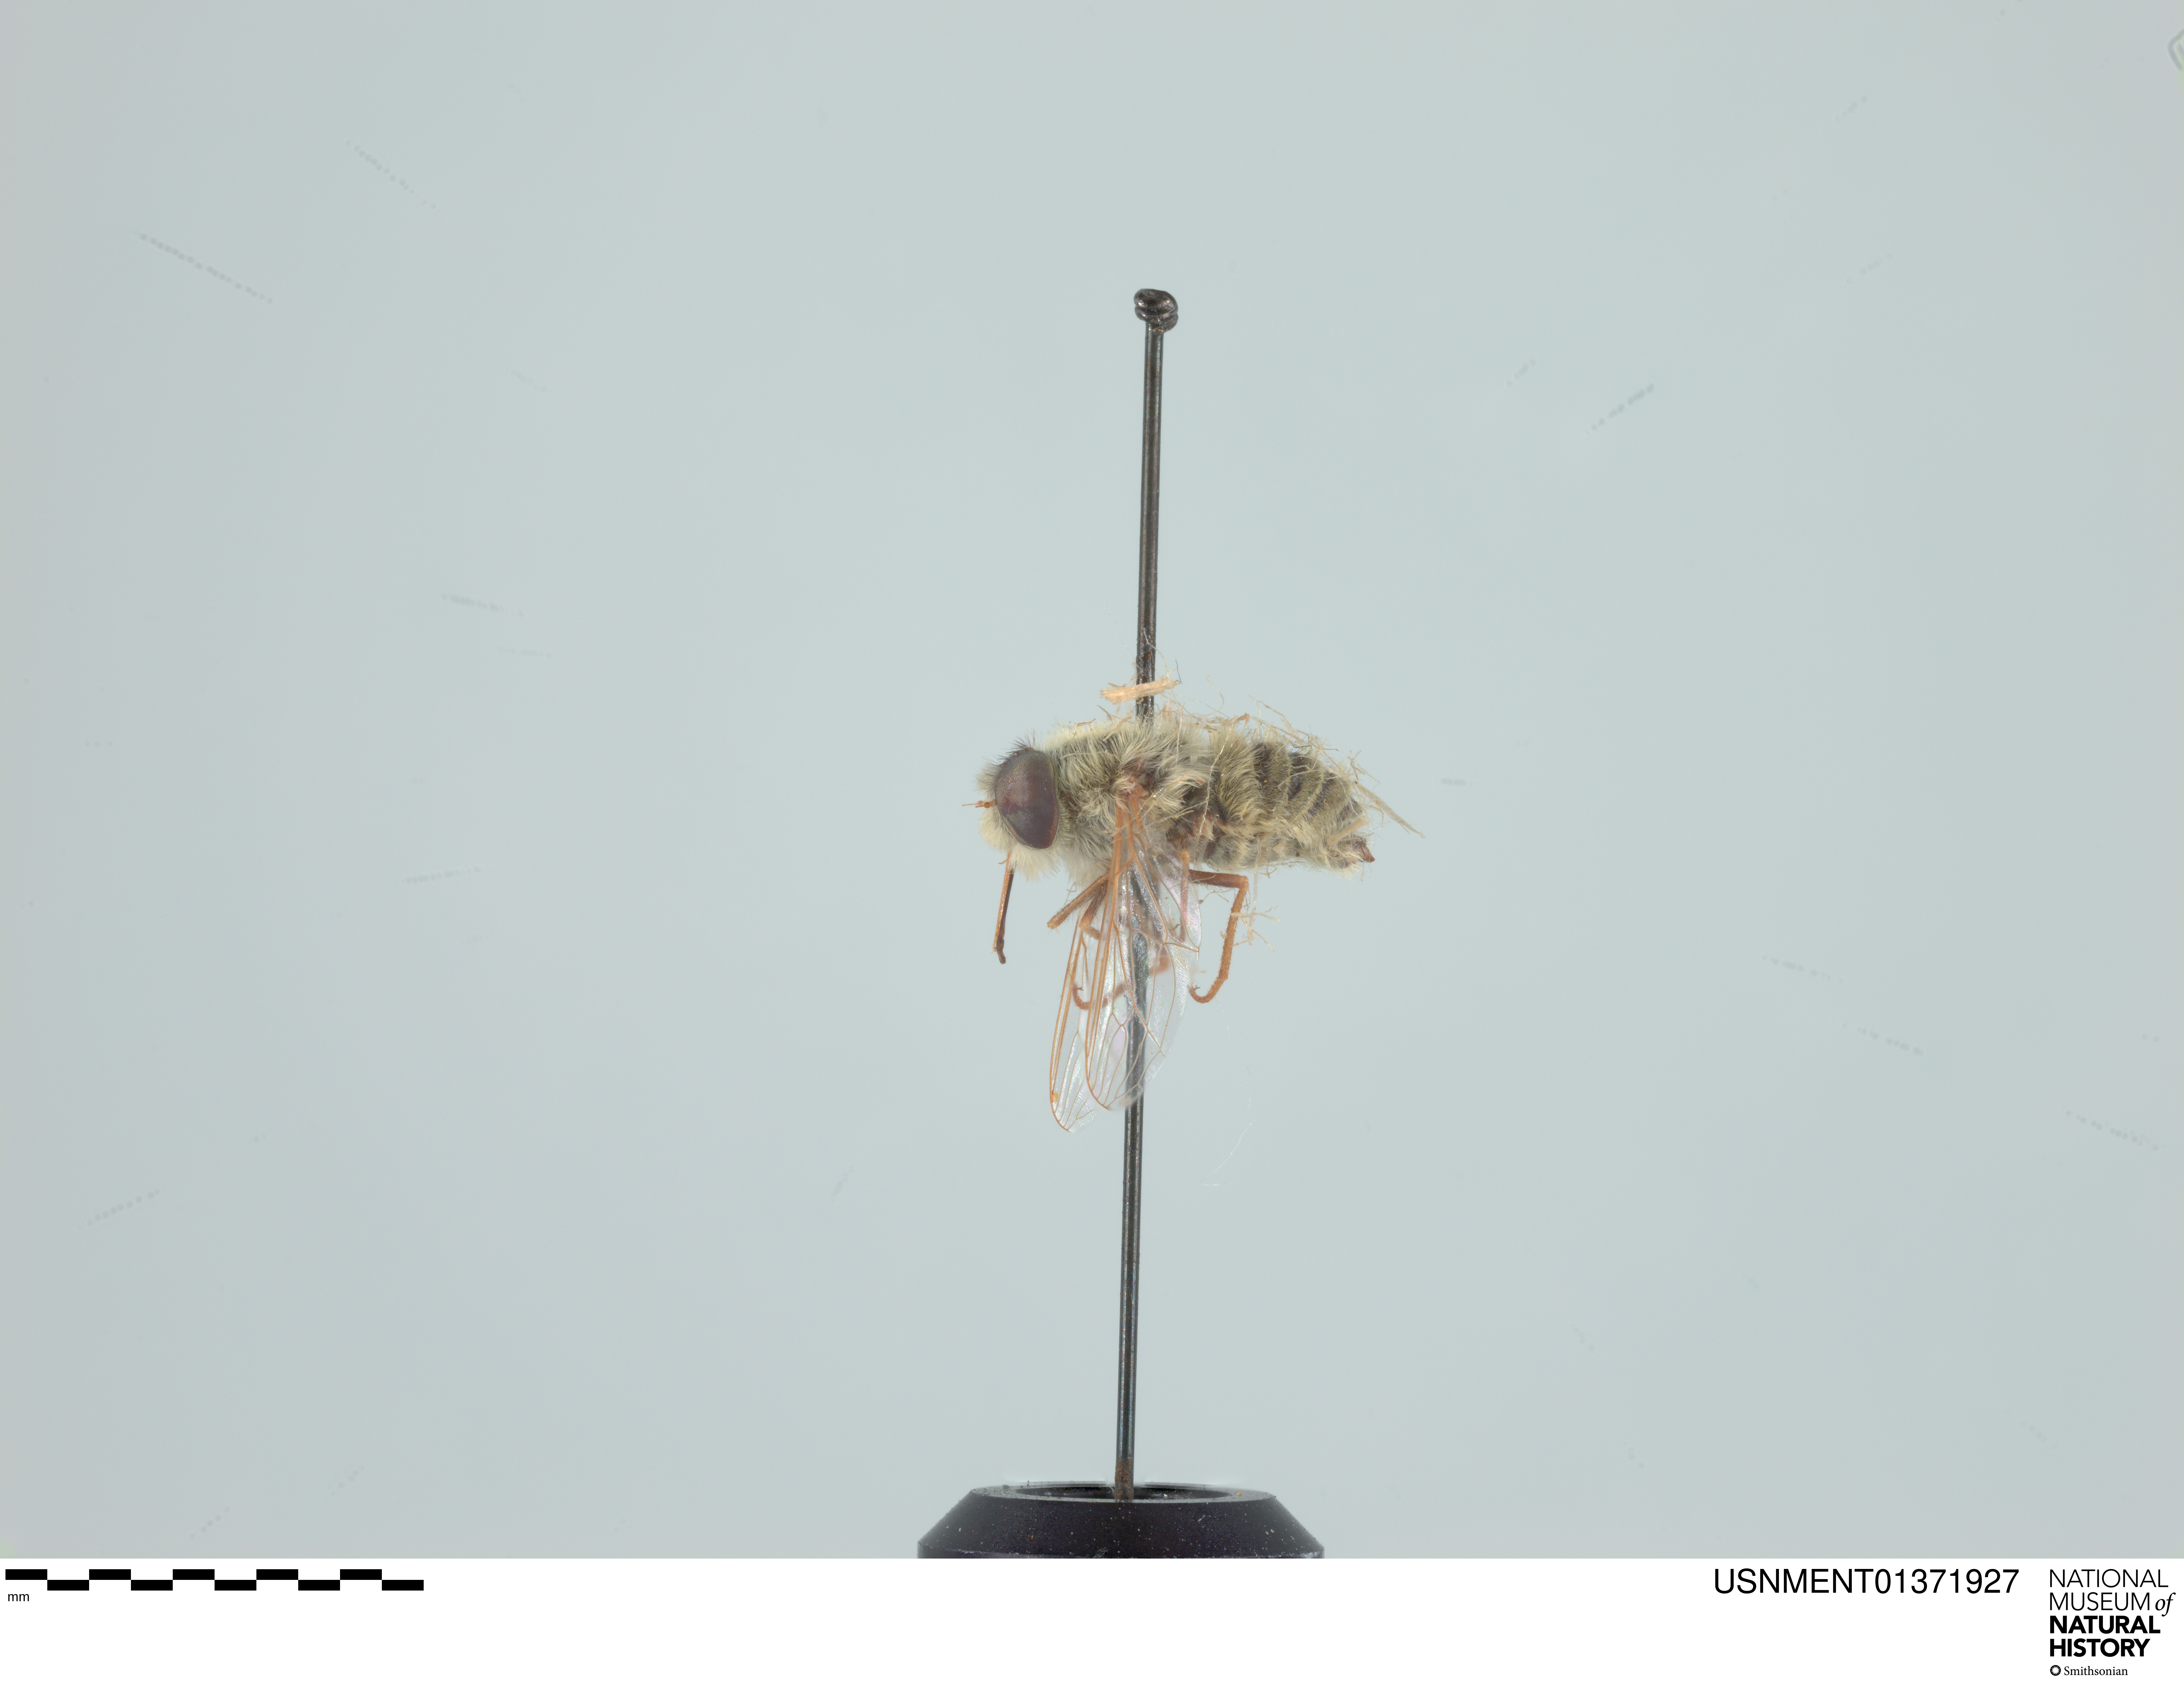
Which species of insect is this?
Neorhynchocephalus sackenii
